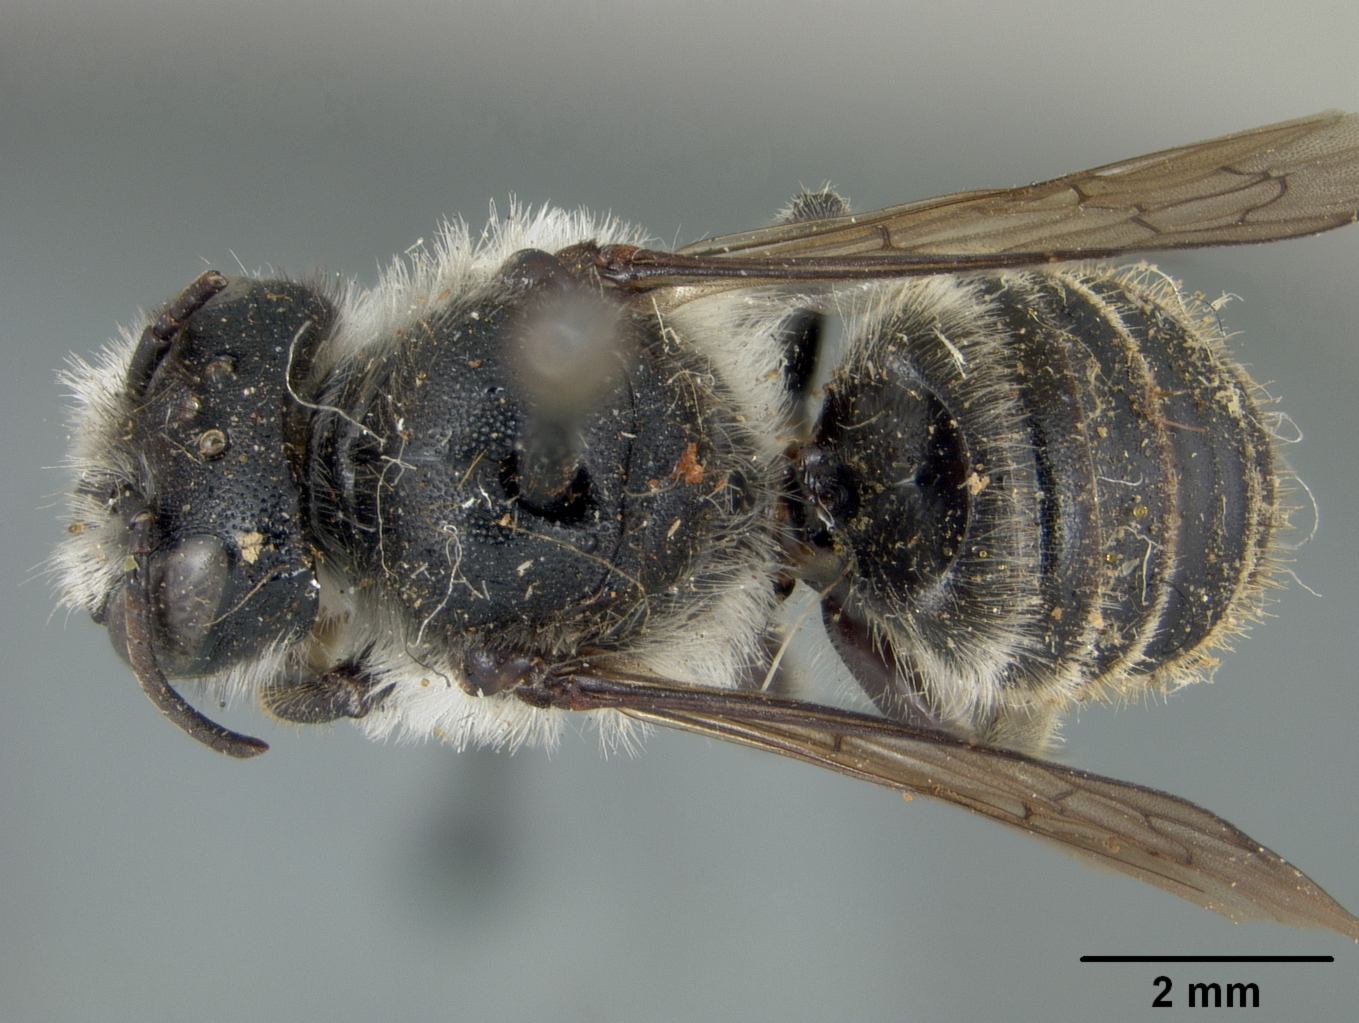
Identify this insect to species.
Megachile exclamans
